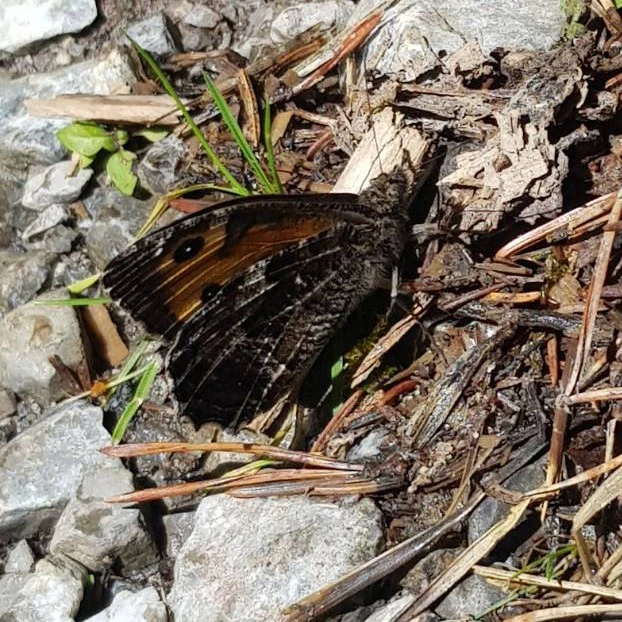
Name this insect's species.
Hipparchia semele
